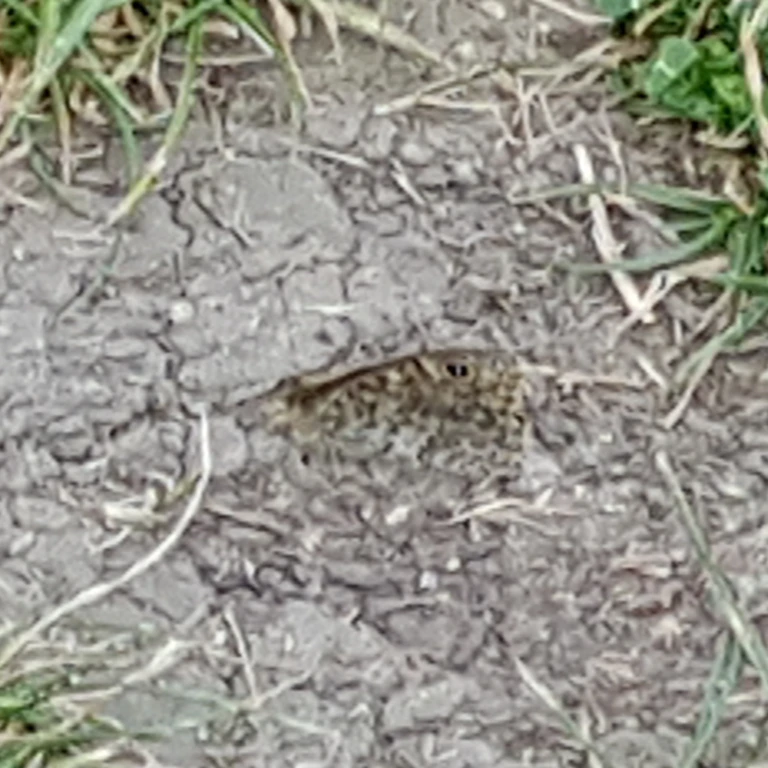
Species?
Lasiommata megera (also Pararge megera)
